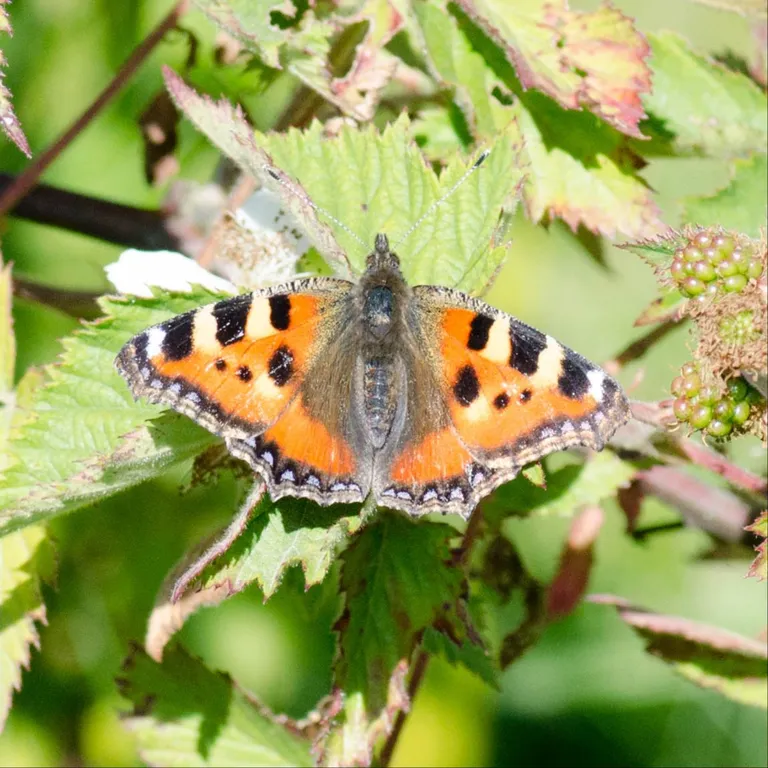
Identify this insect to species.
Aglais urticae
